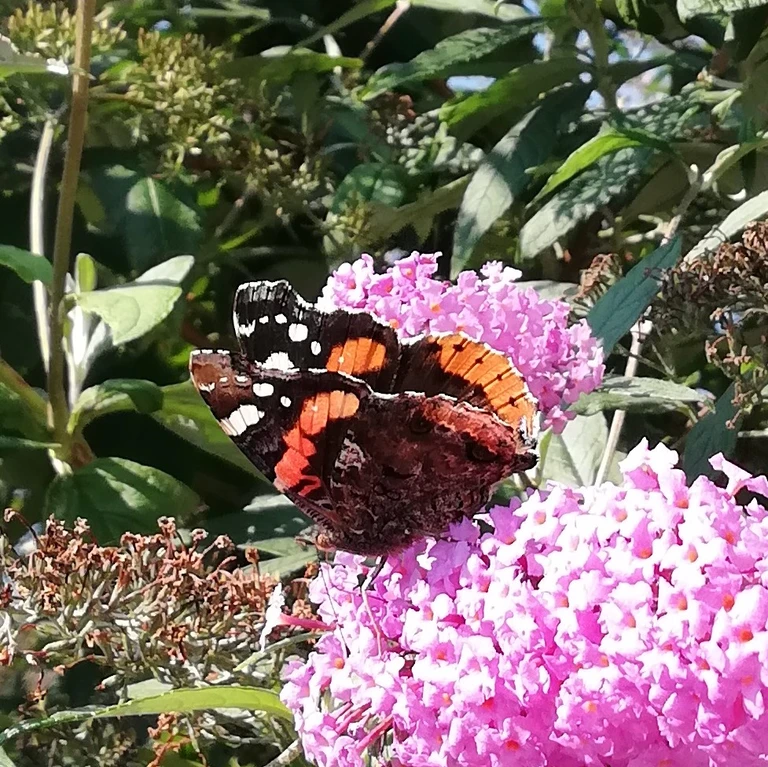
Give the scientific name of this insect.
Vanessa atalanta
